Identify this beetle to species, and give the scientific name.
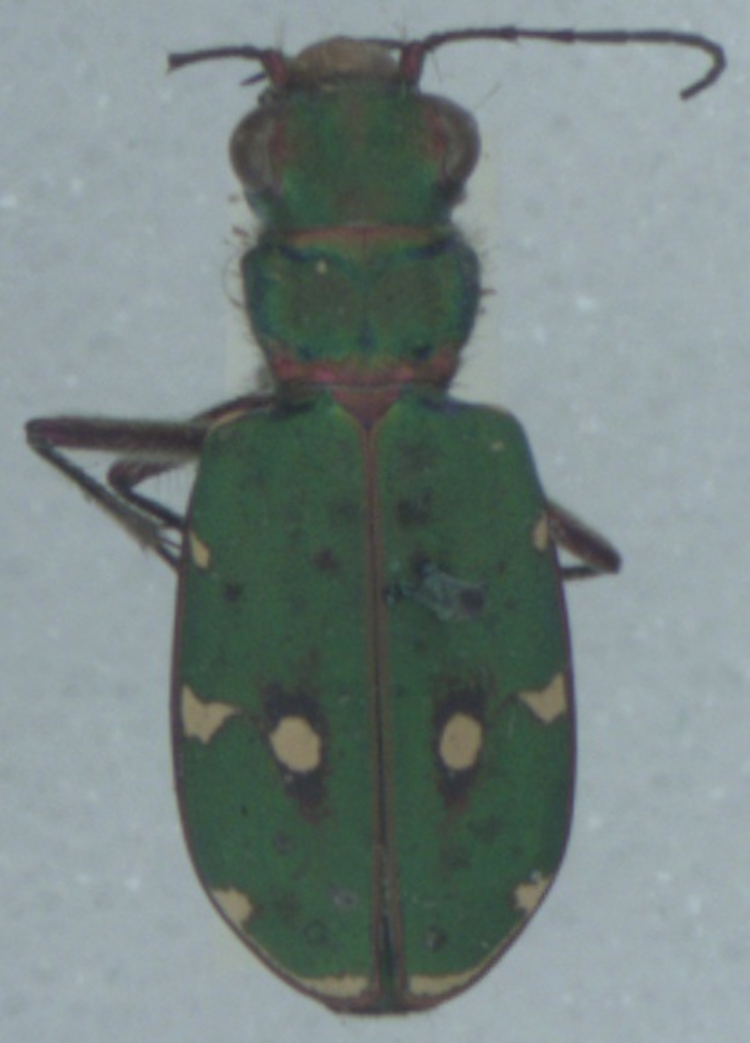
Cicindela campestris
